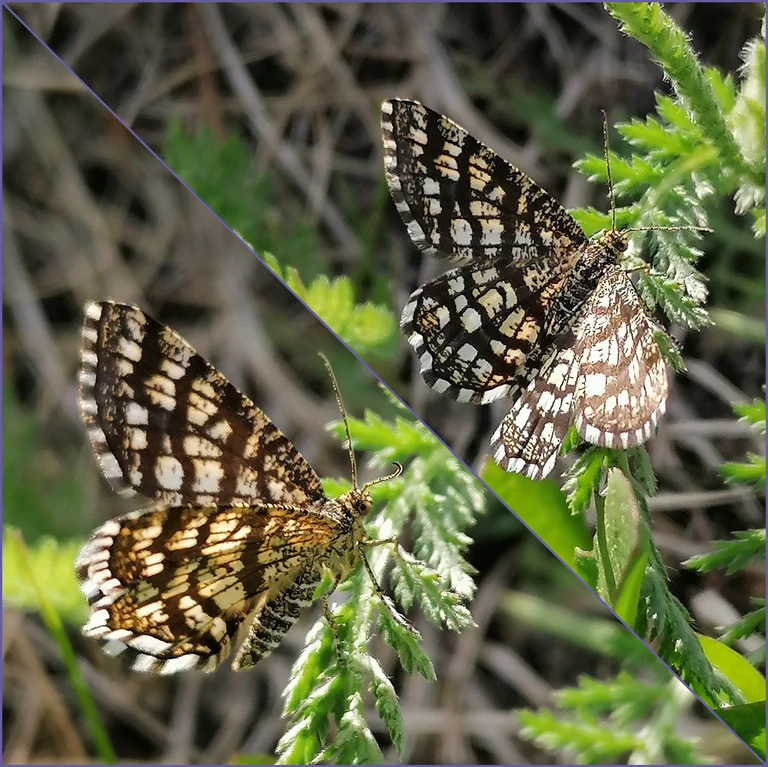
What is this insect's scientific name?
Chiasmia clathrata
